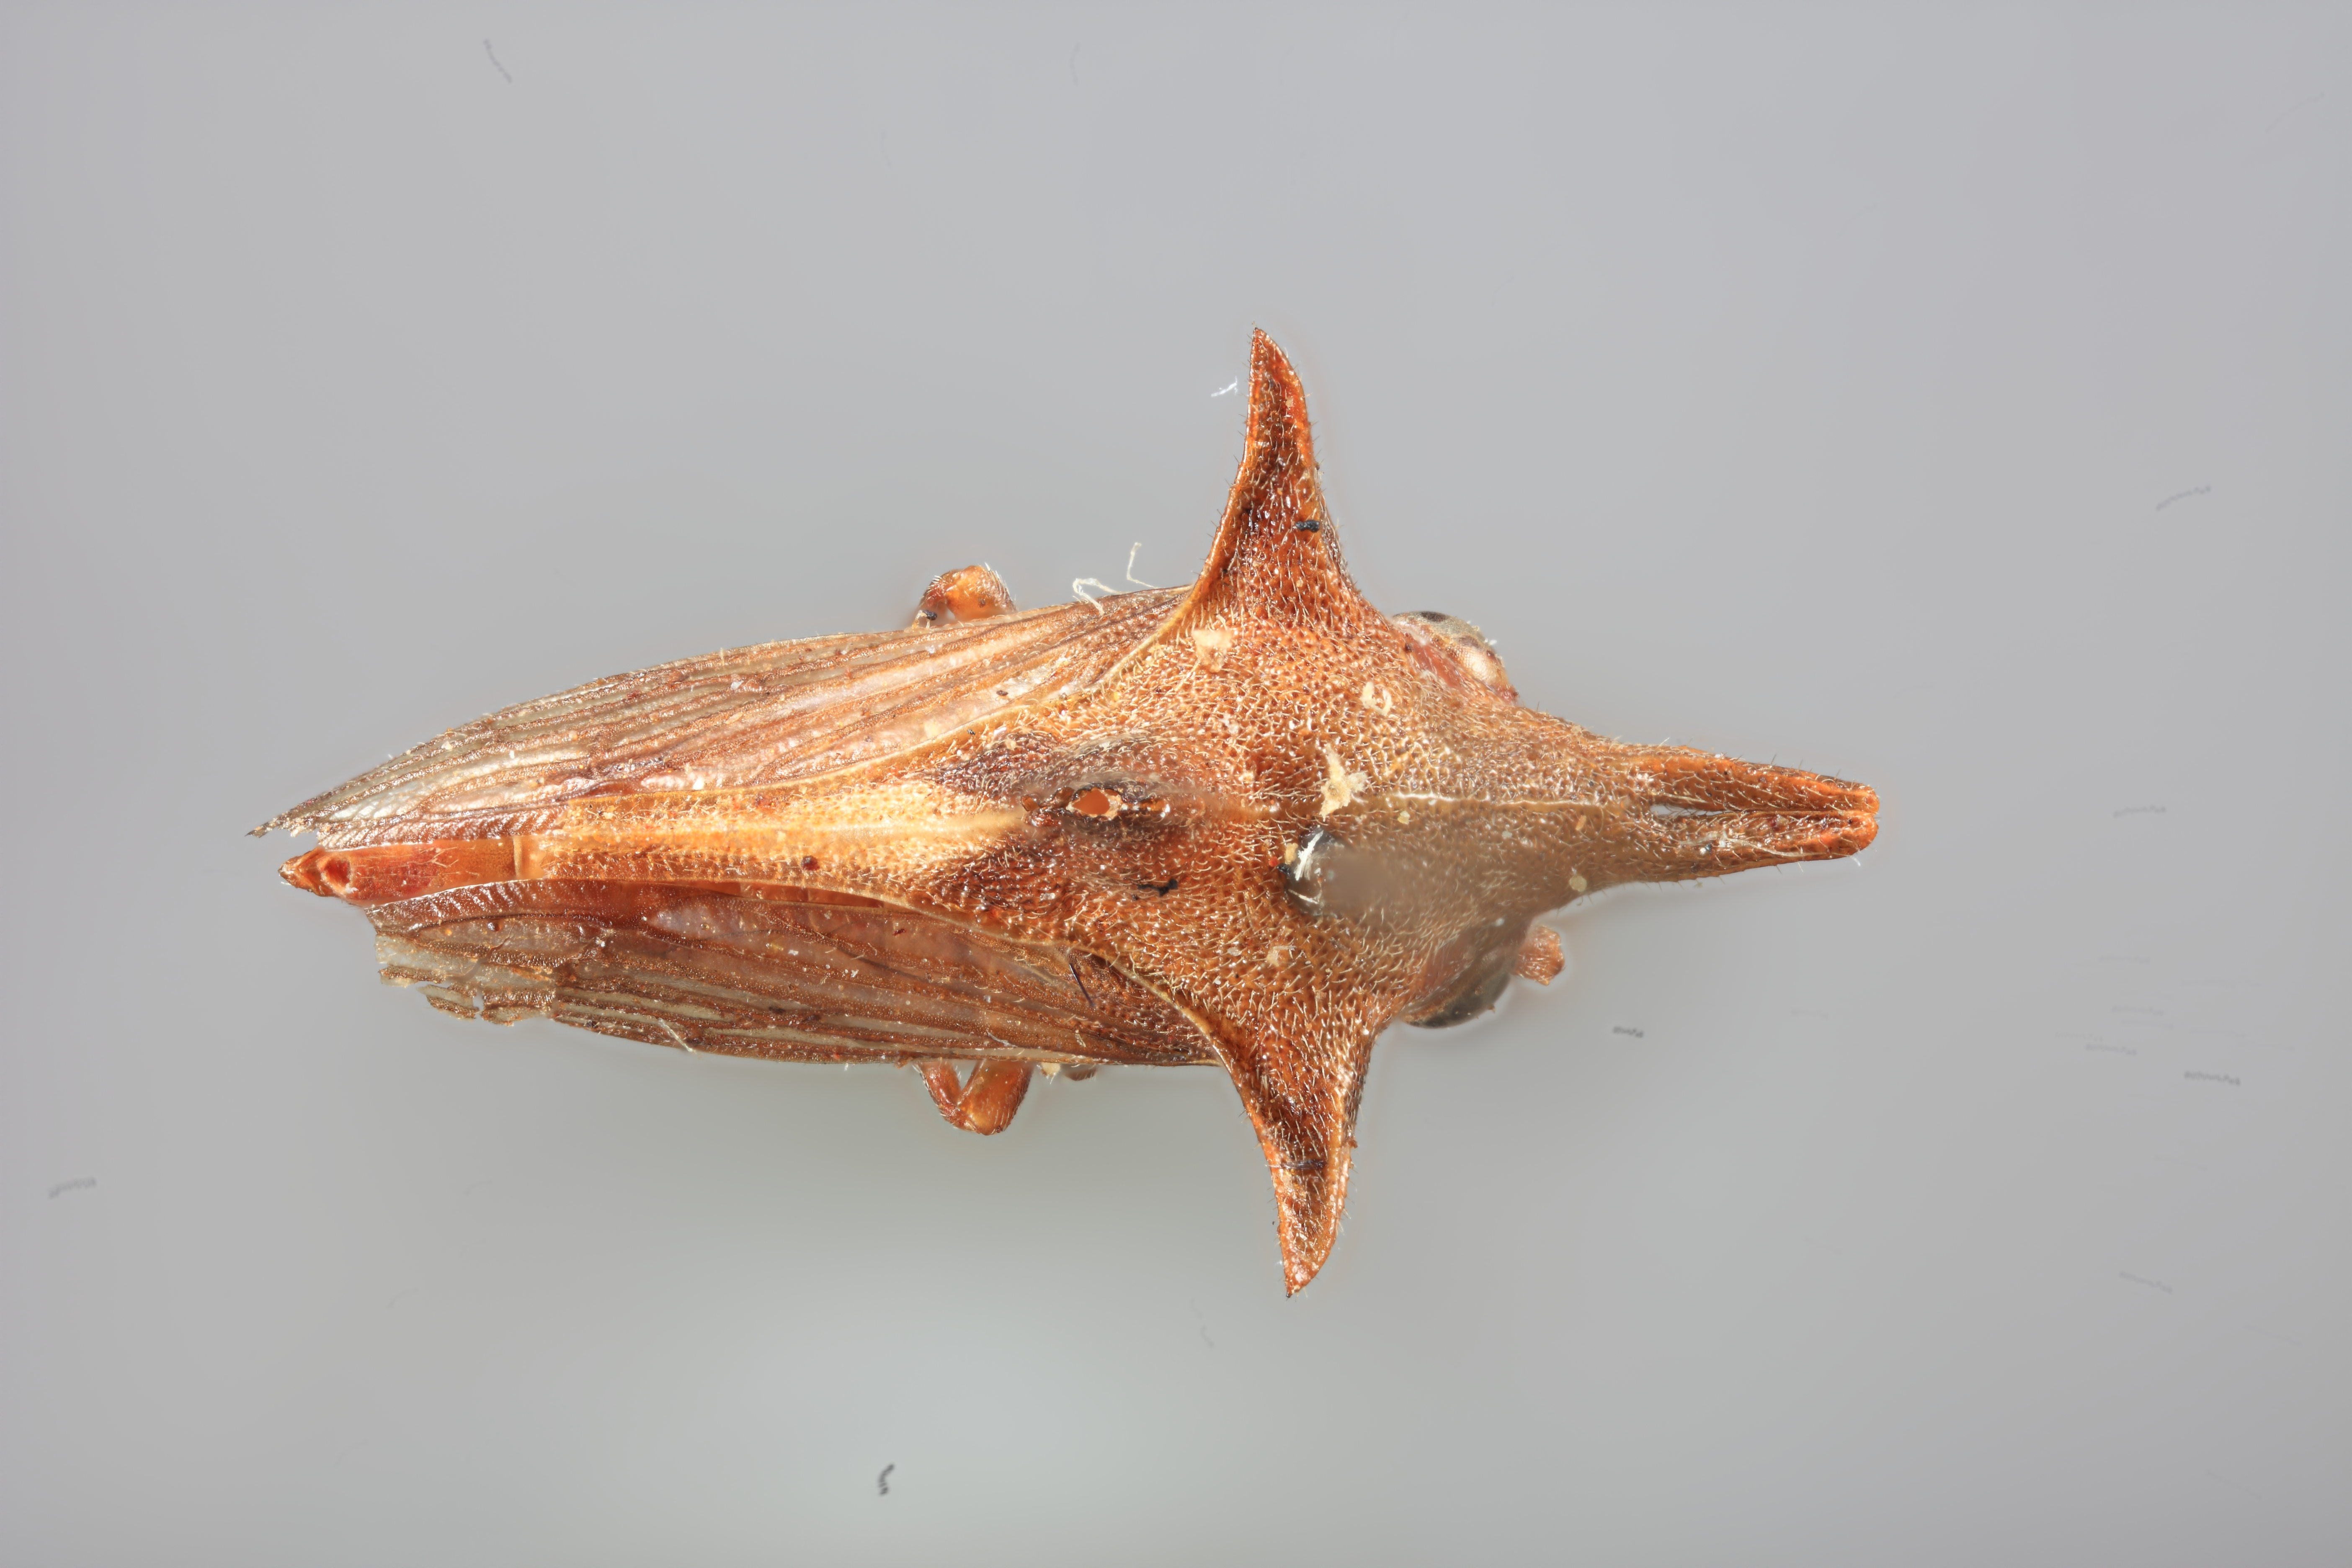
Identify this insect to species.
Nessorhinus gracilis
